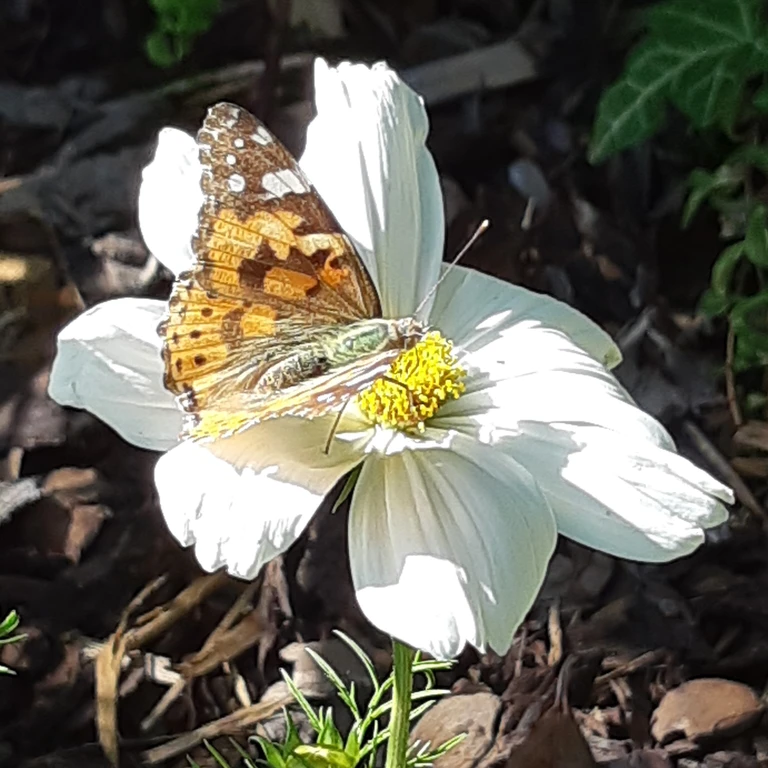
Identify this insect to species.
Vanessa cardui
